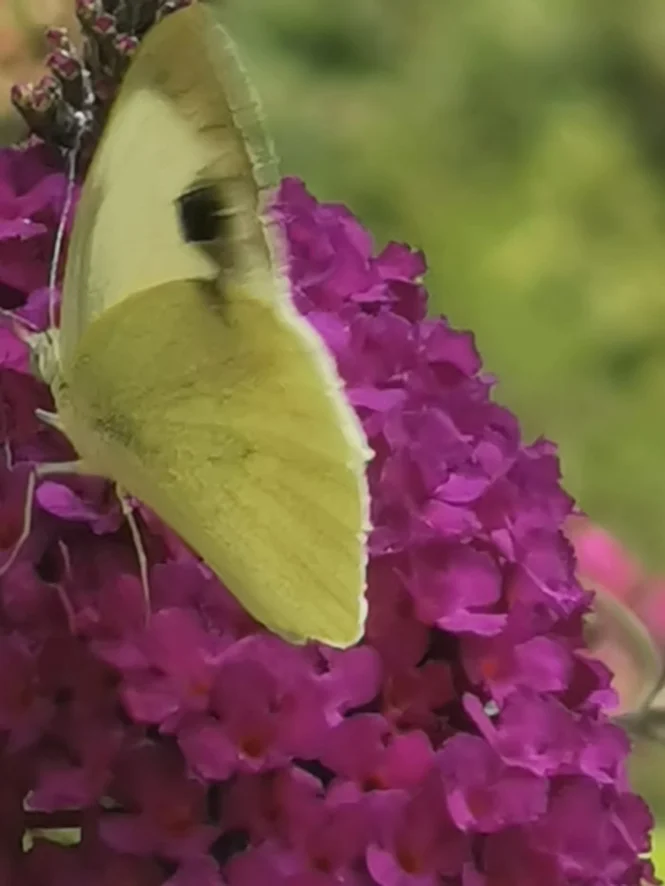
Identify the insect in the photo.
Pieris brassicae
